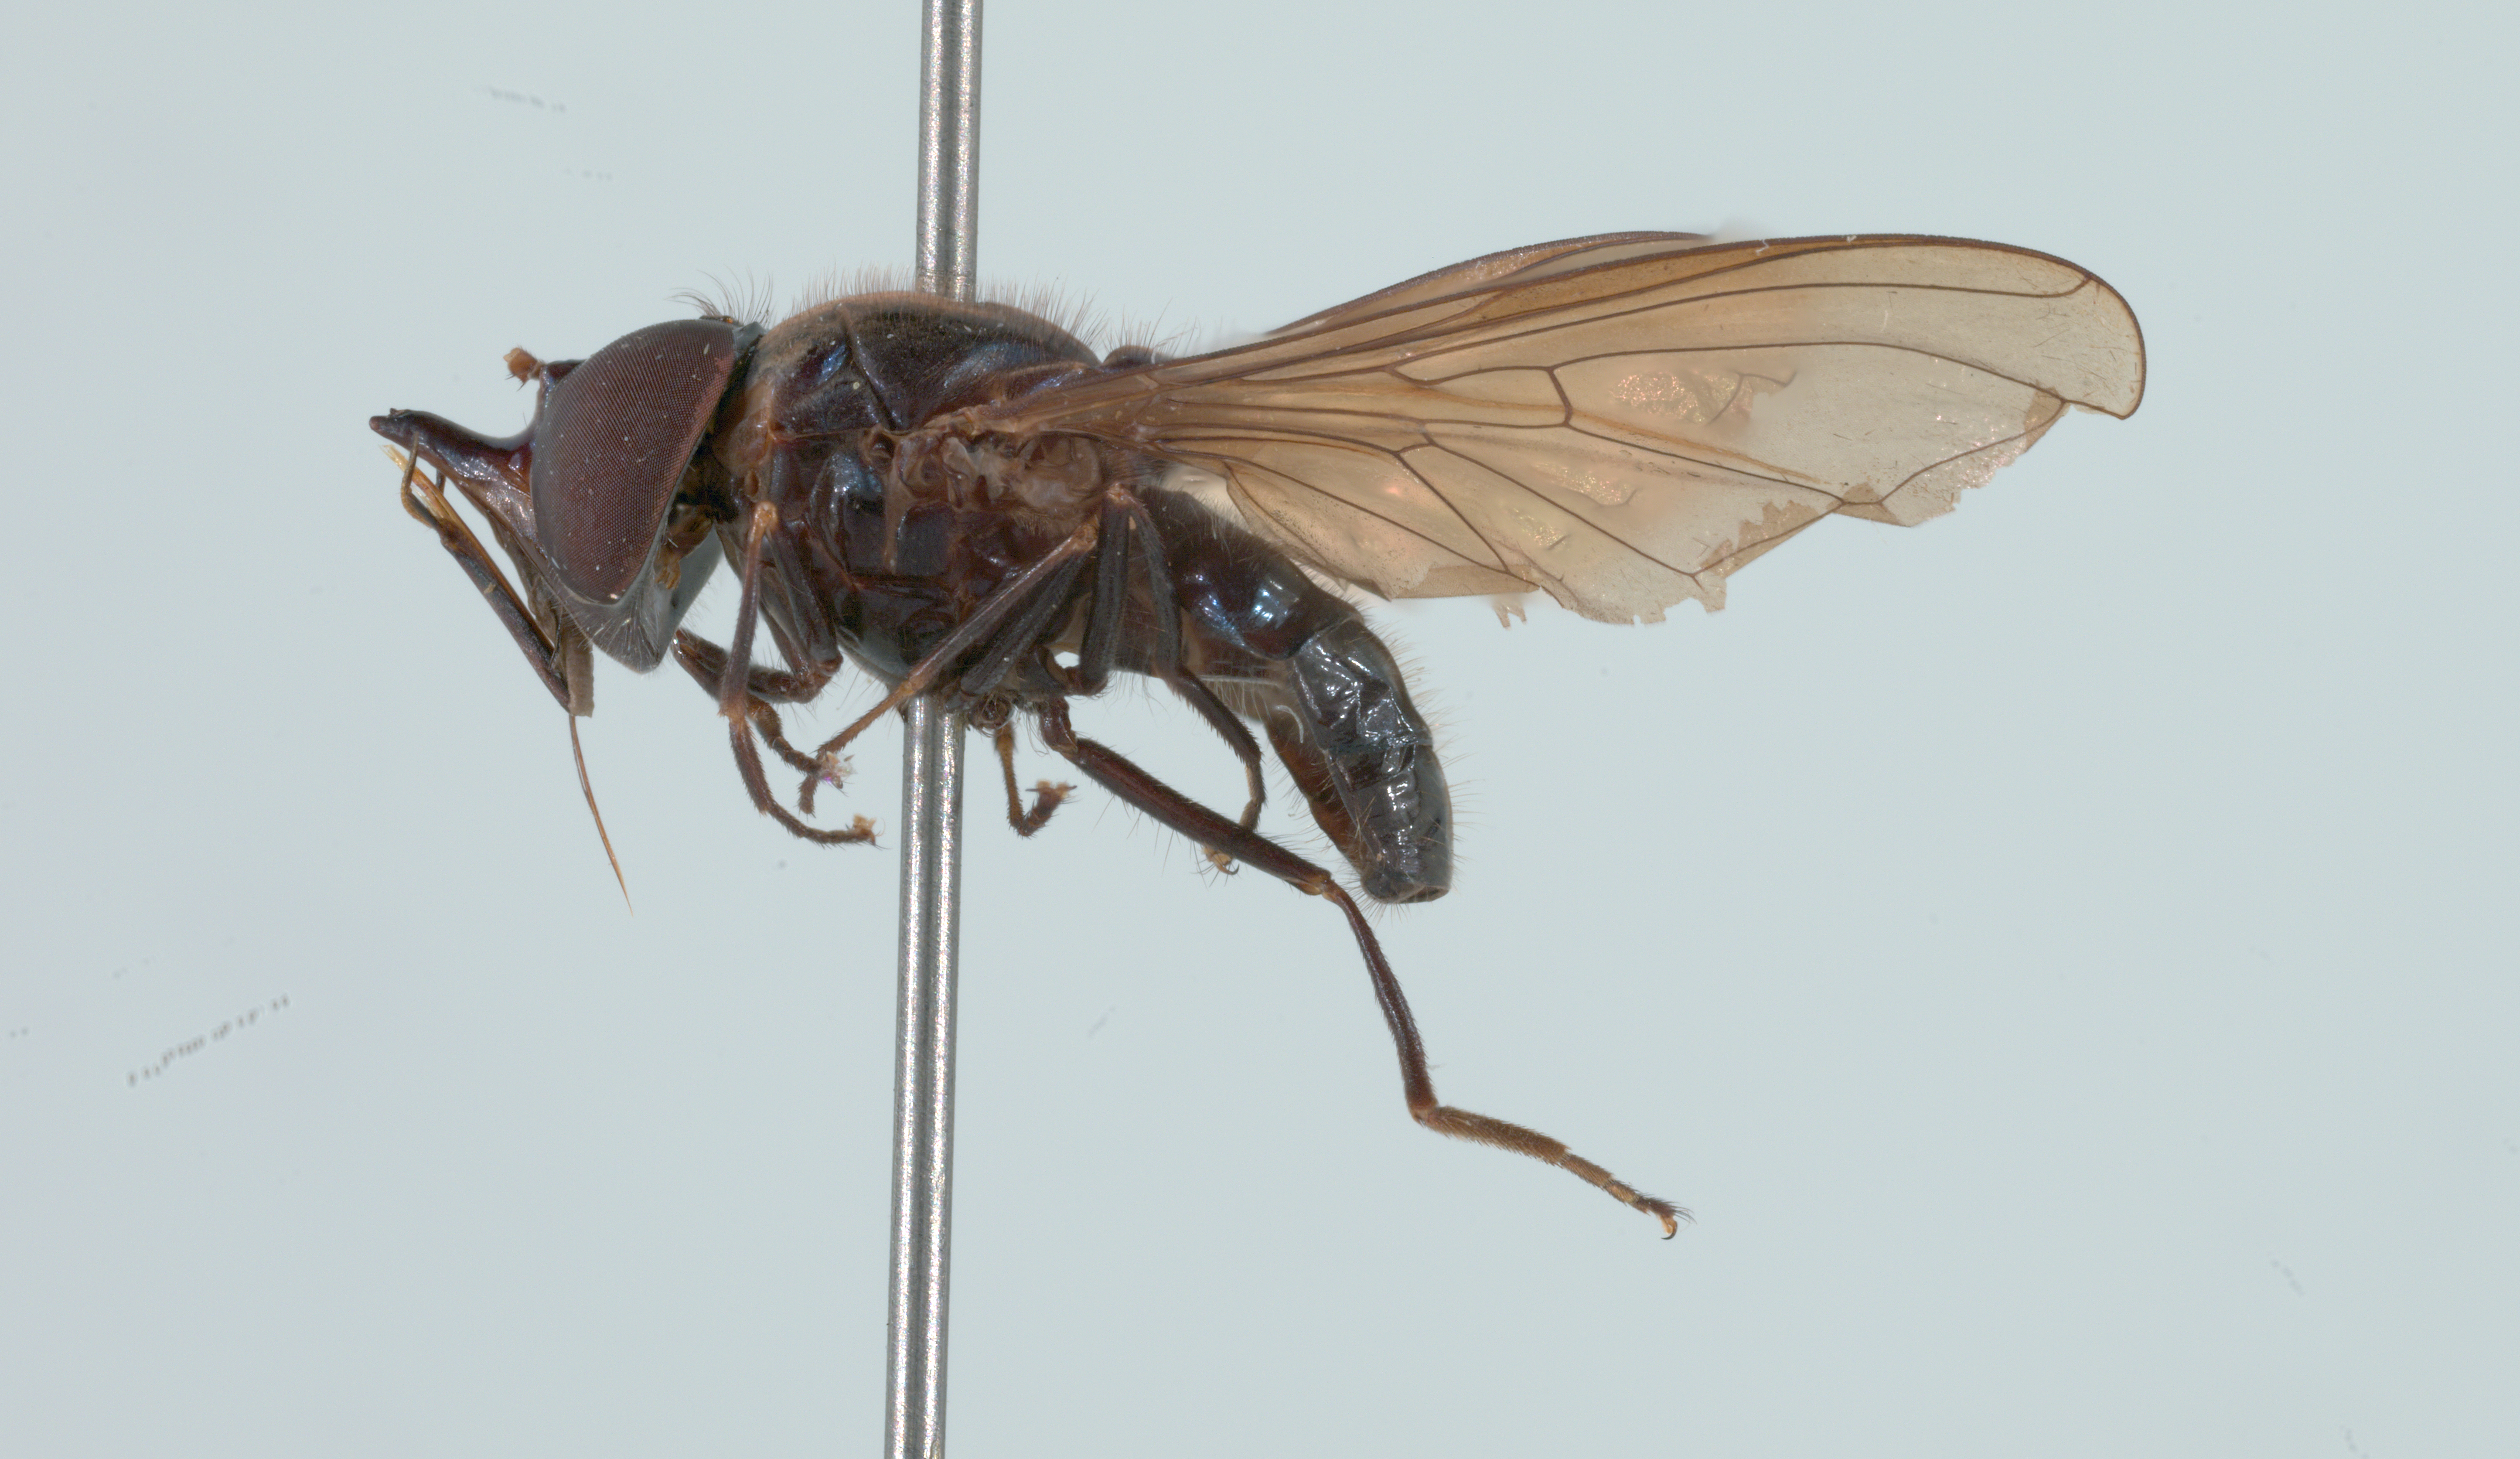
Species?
Rhingia cyanoprora
